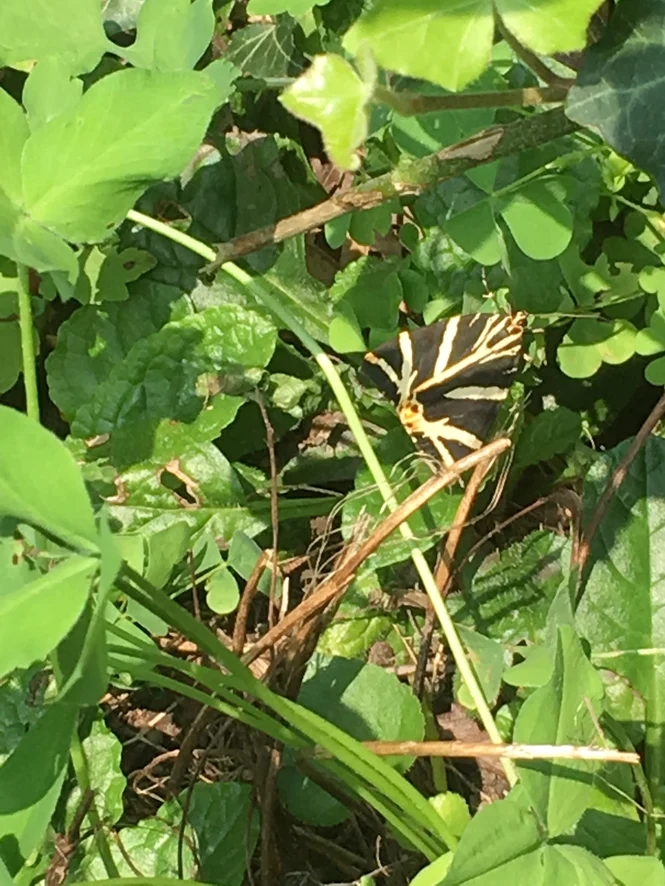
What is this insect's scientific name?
Euplagia quadripunctaria
